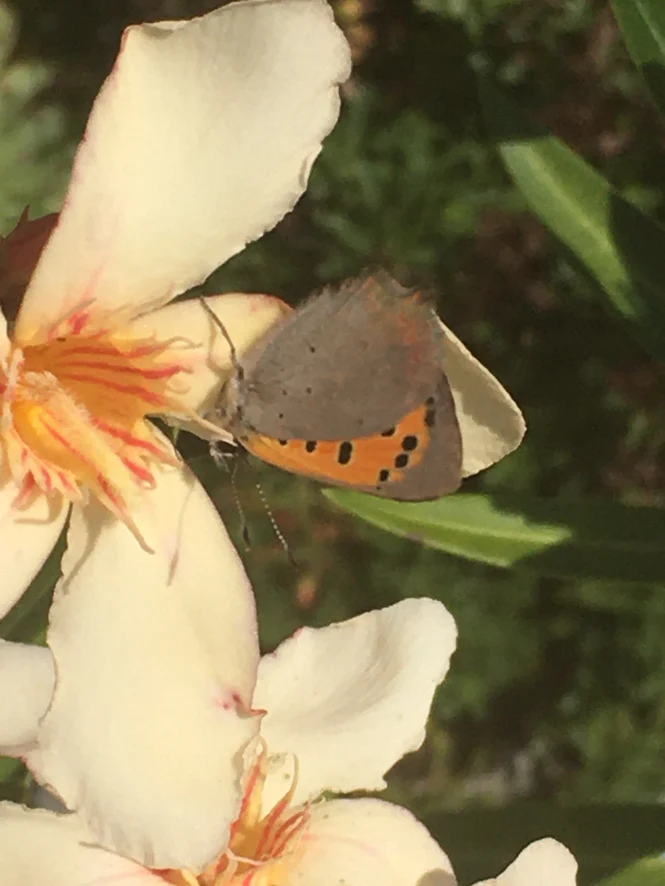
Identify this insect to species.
Lycaena phlaeas
